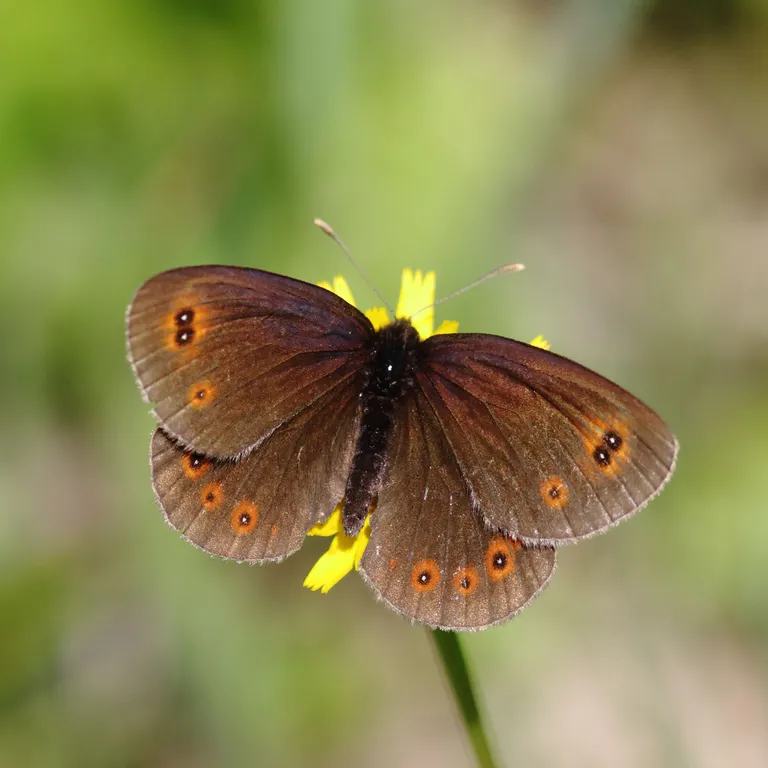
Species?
Erebia medusa
